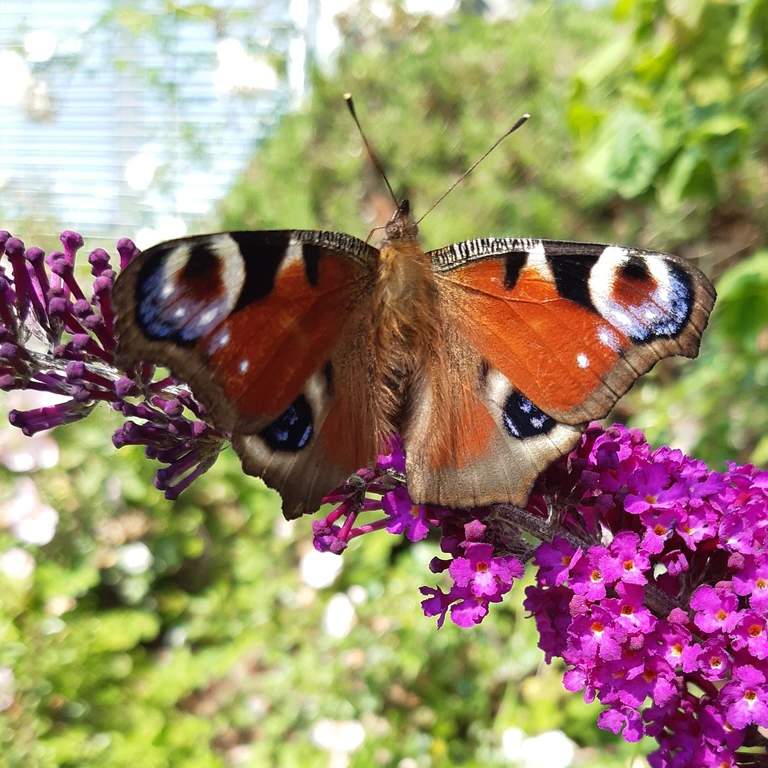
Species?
Aglais io
